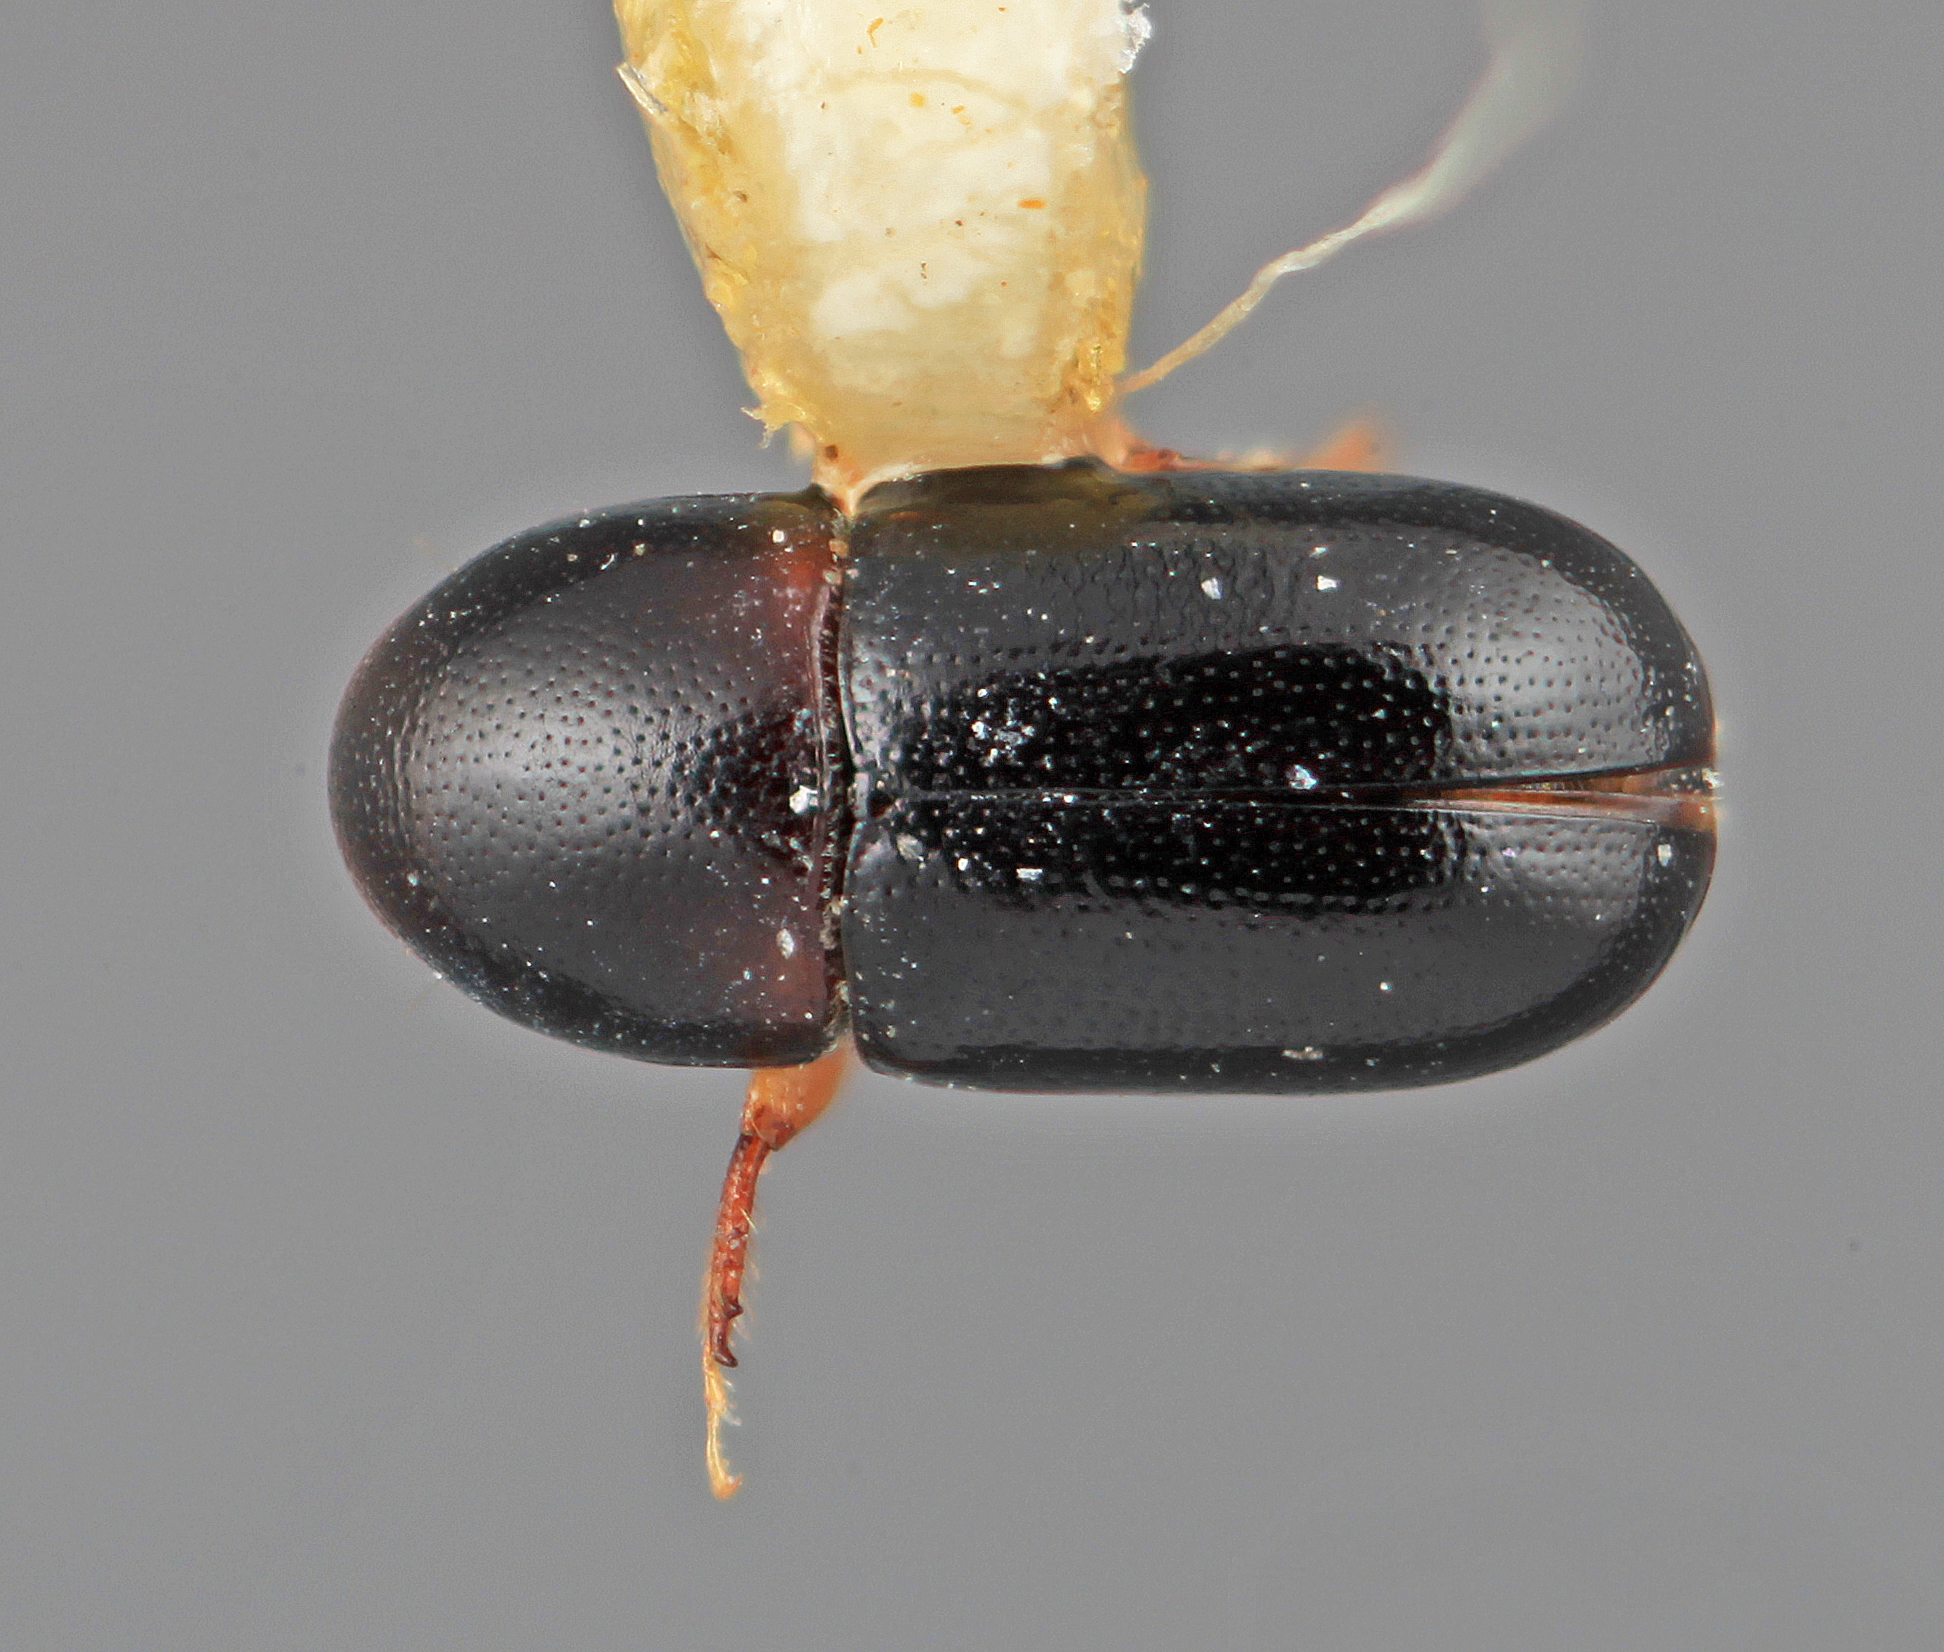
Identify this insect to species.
Scolytodes pseudopiceus
